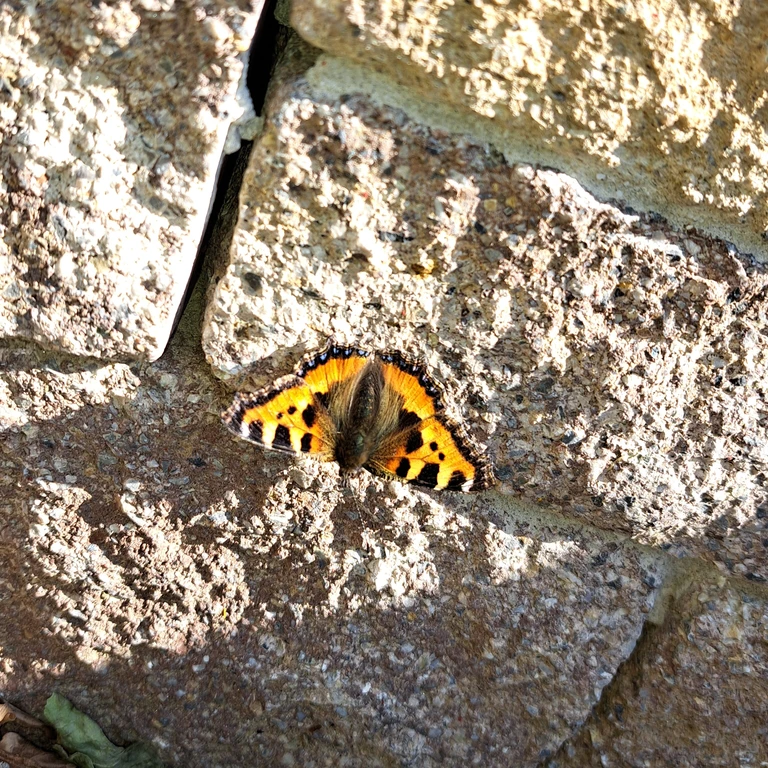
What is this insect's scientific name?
Aglais urticae
